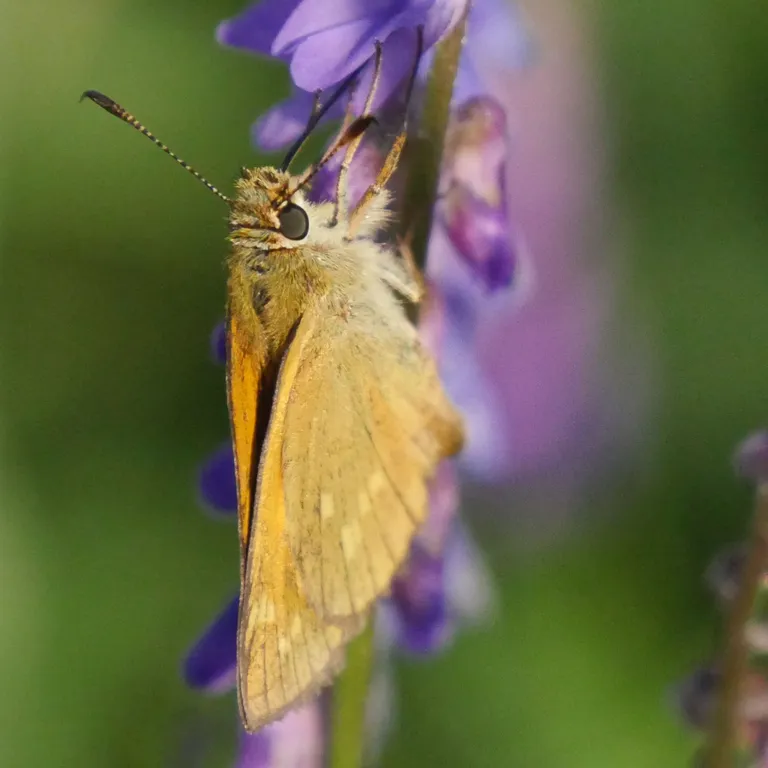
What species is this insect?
Ochlodes sylvanus (also Ochlodes venata)
